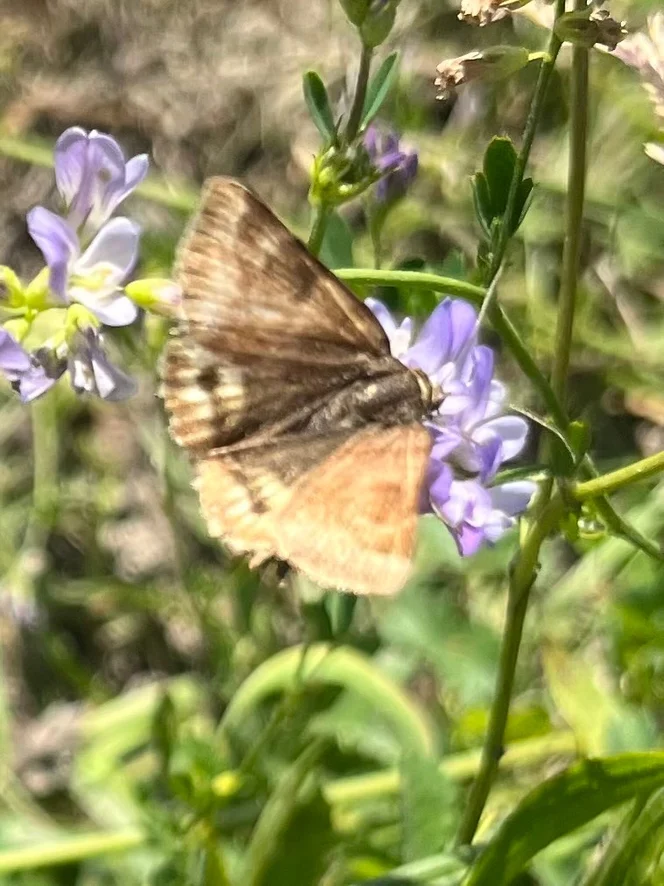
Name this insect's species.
Euclidia glyphica
